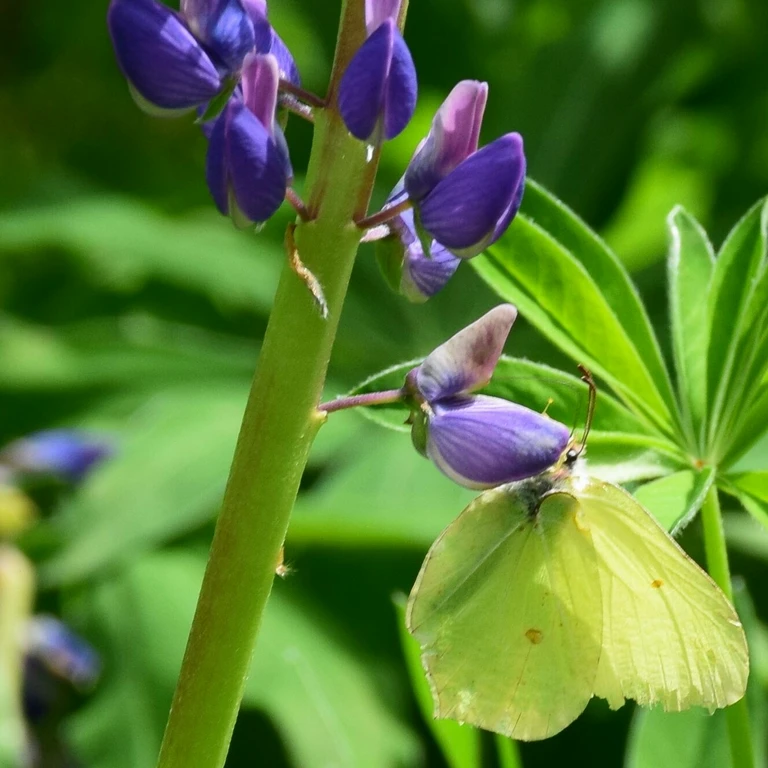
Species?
Gonepteryx rhamni
